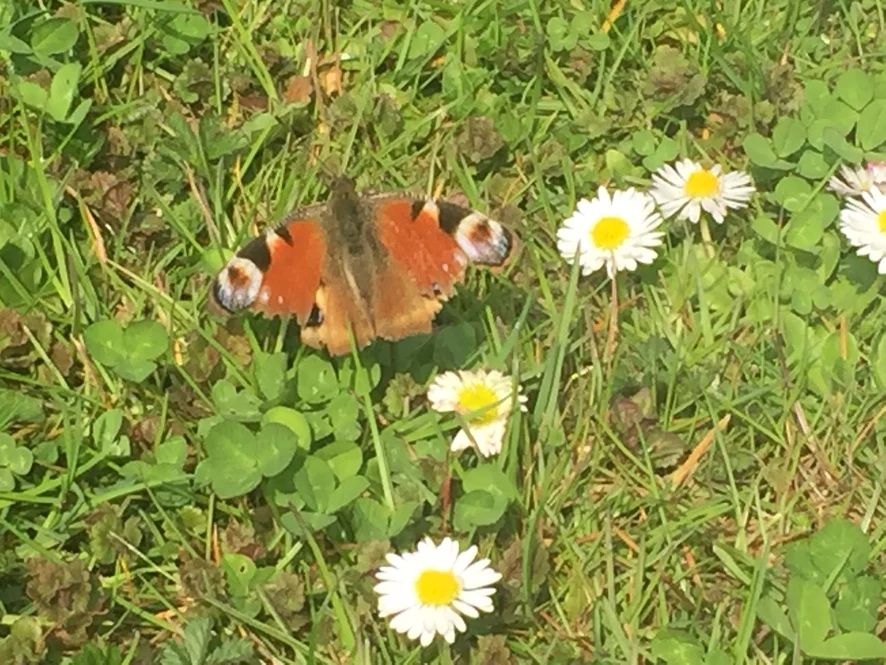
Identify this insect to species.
Aglais io
